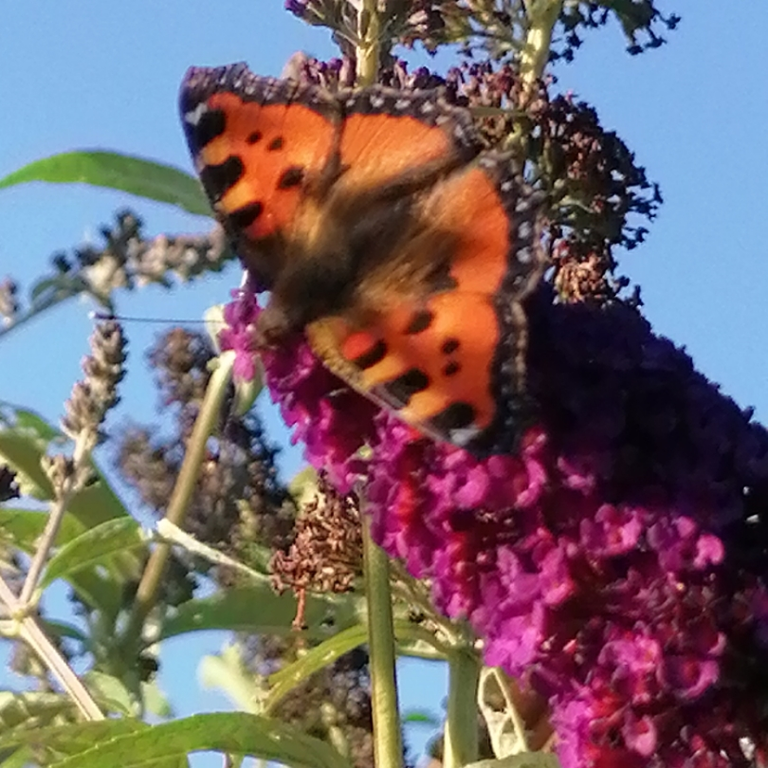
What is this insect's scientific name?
Aglais urticae
